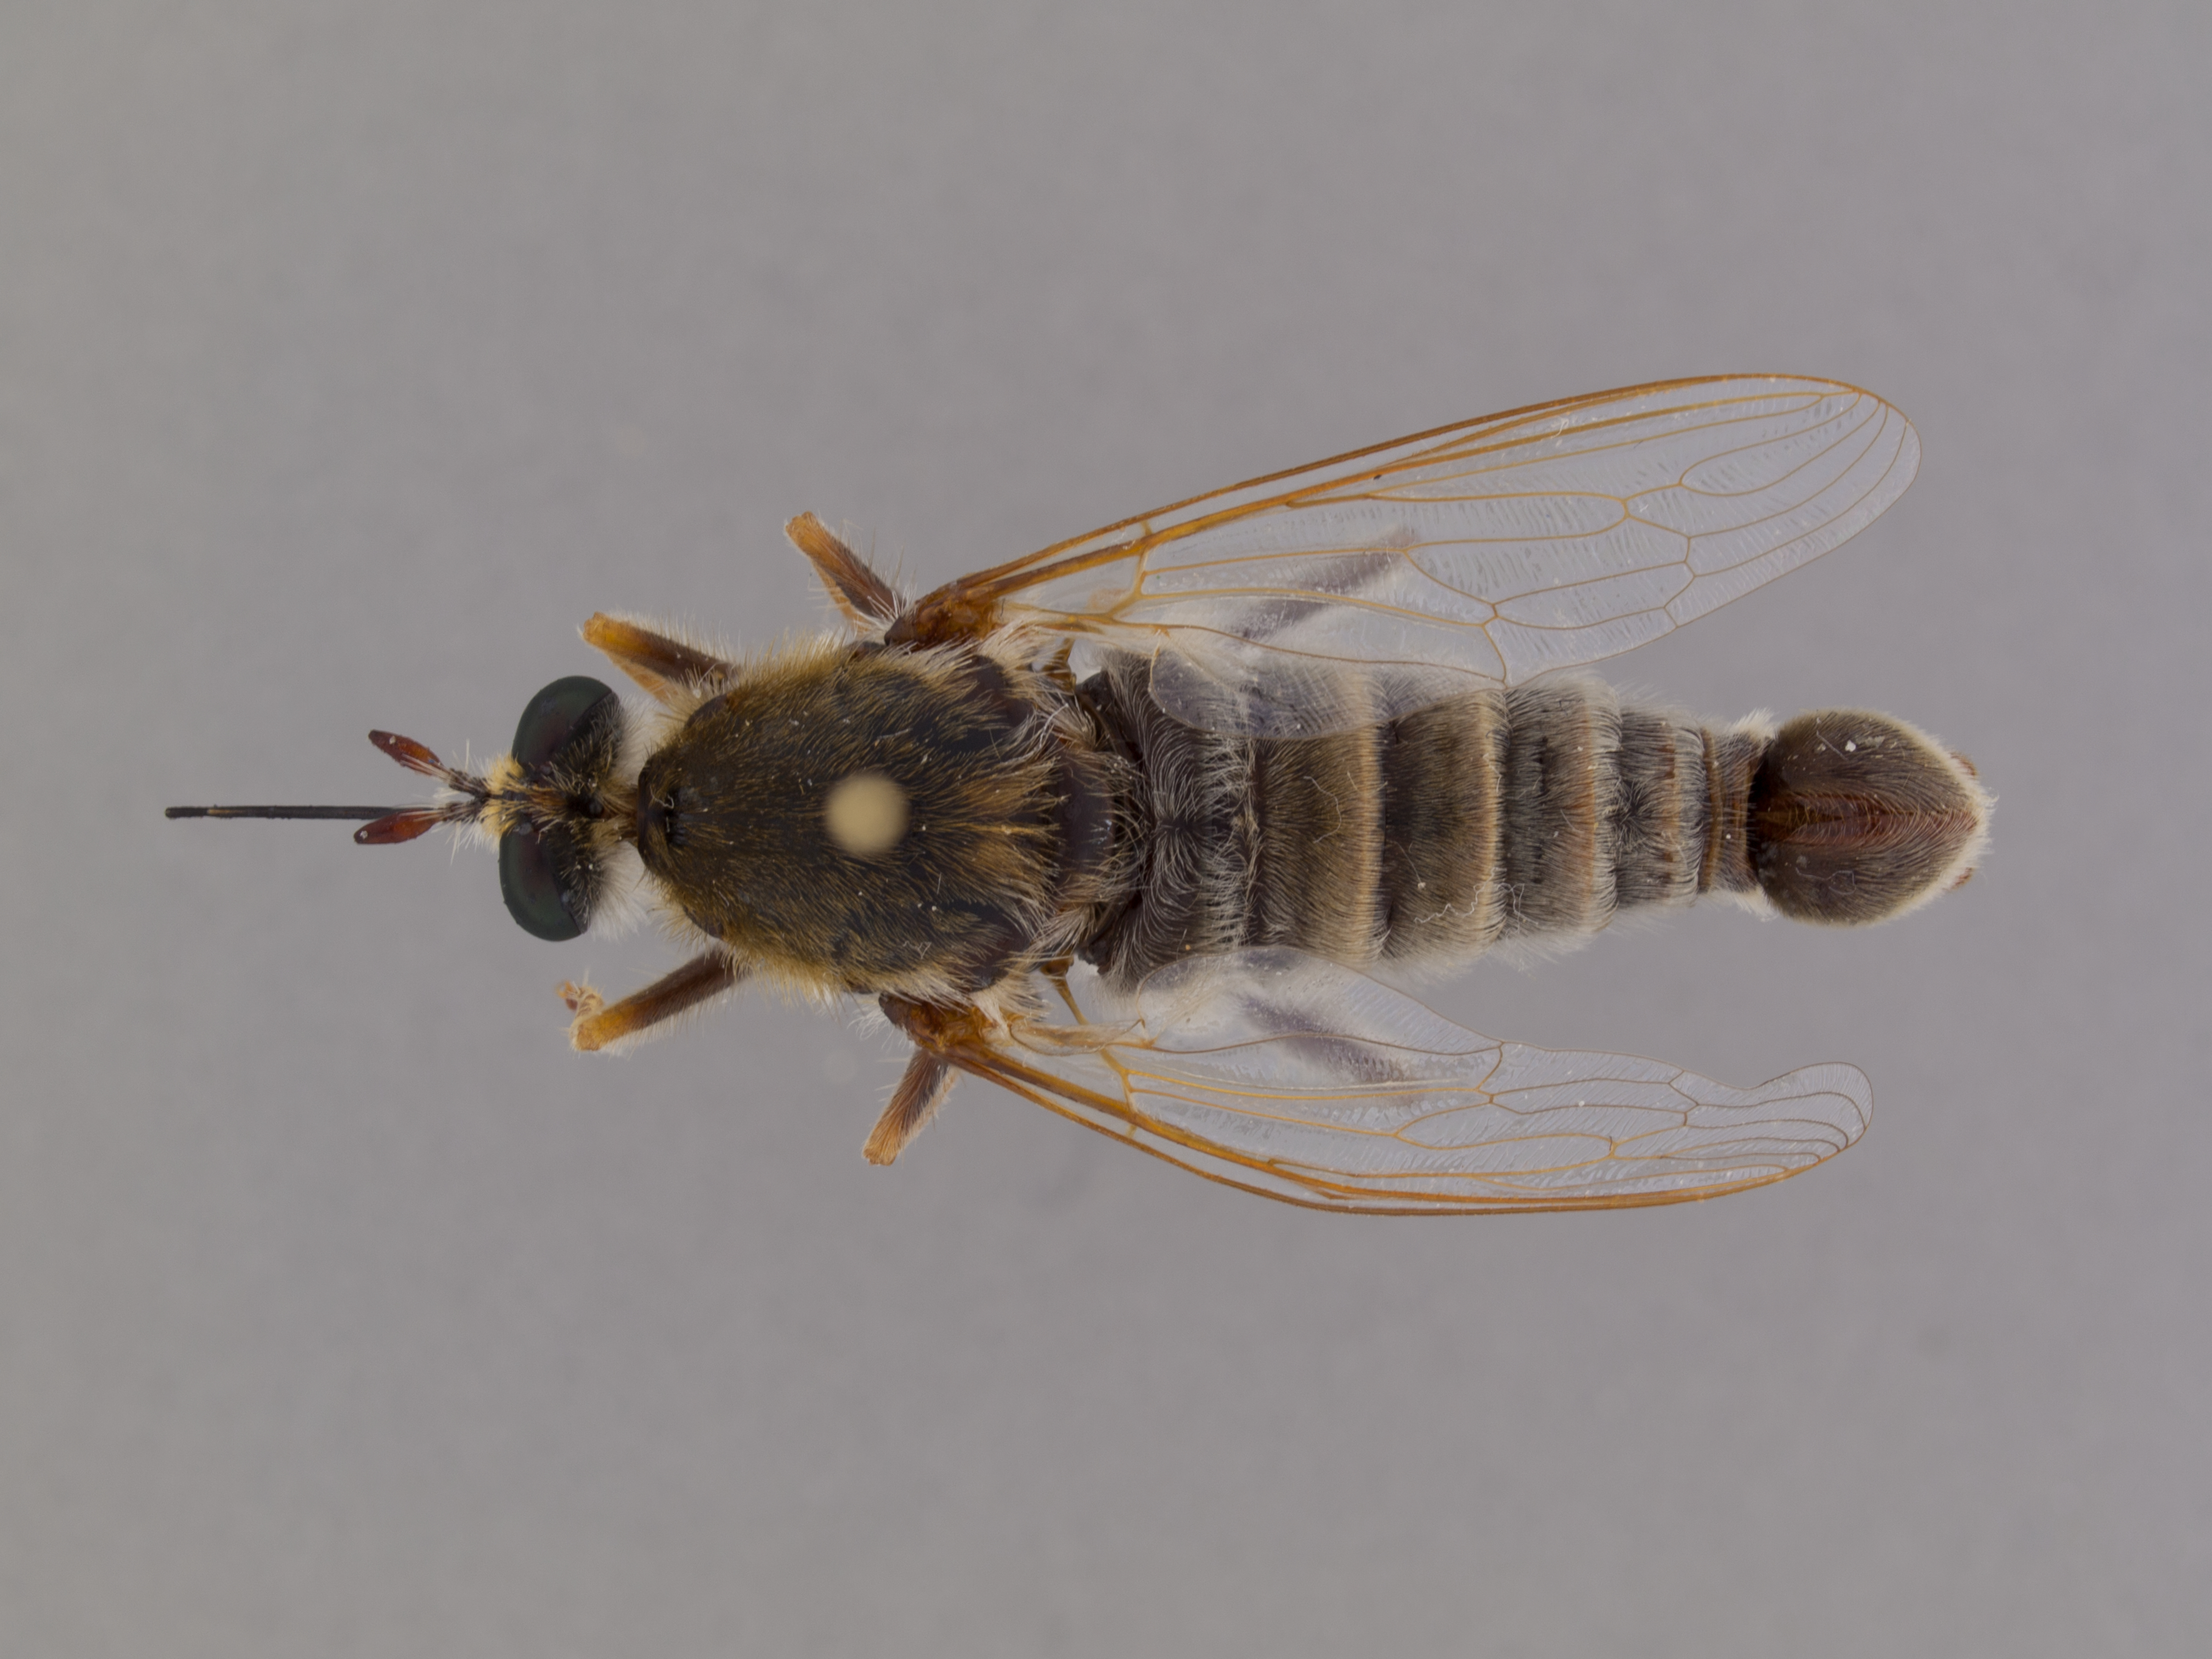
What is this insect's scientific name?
Rhaphiomidas parkeri
